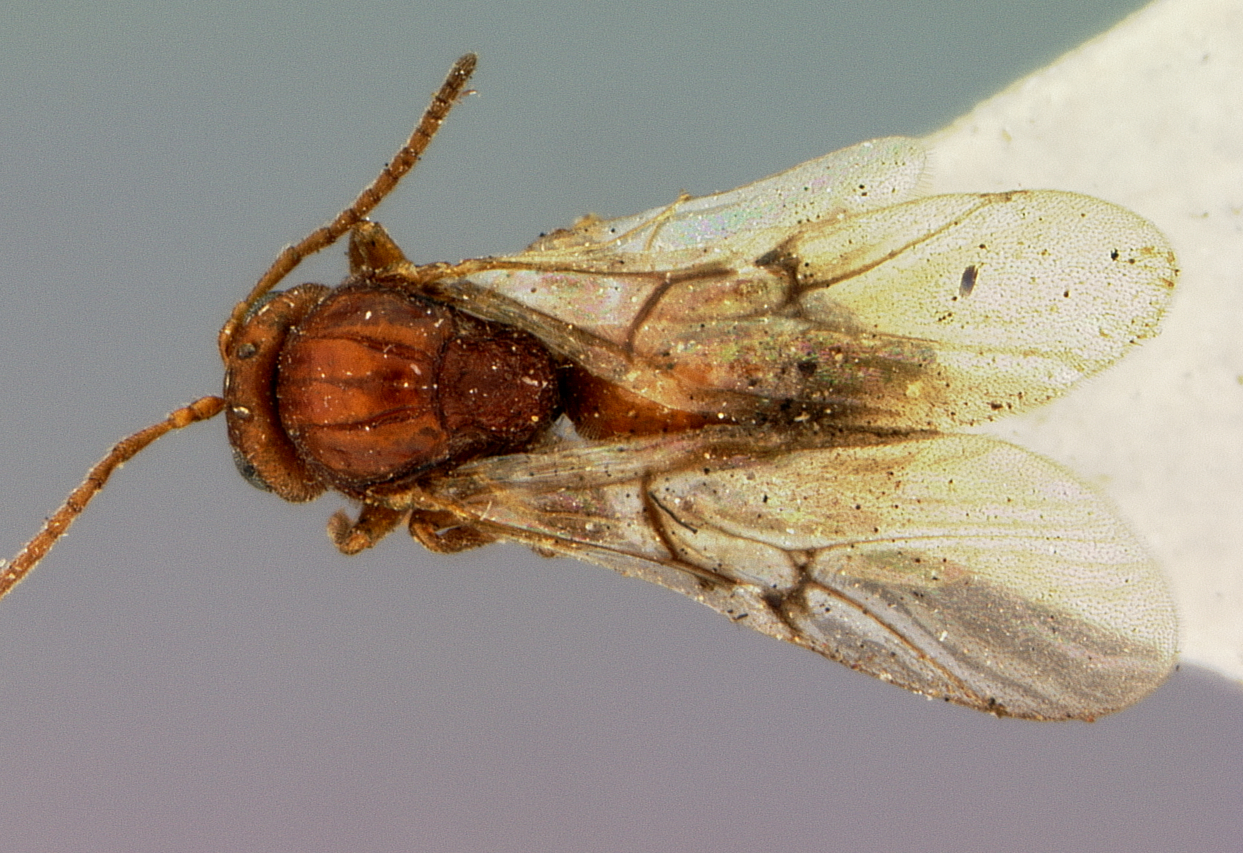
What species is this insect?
Andricus rileyi
